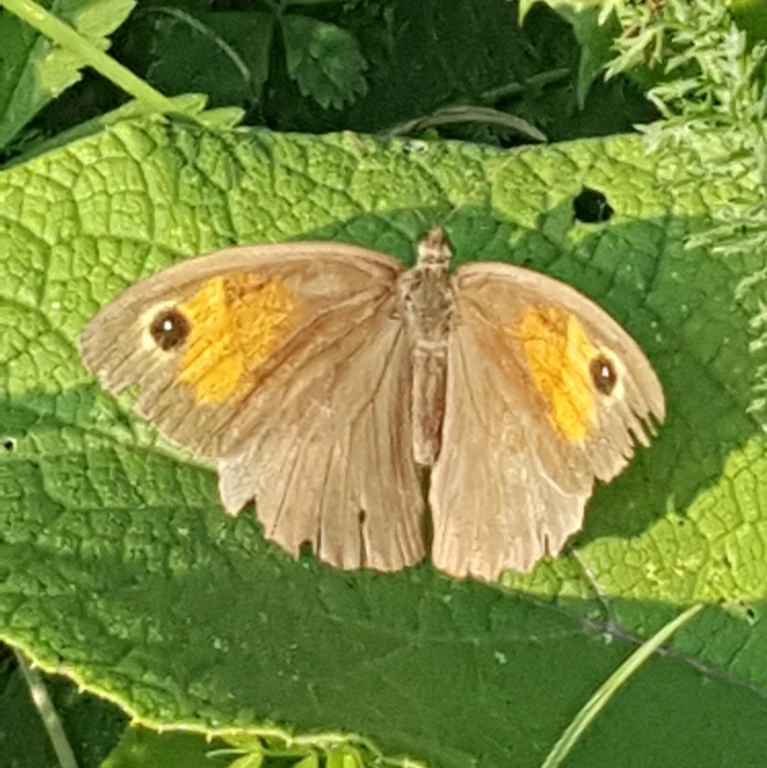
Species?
Maniola jurtina
